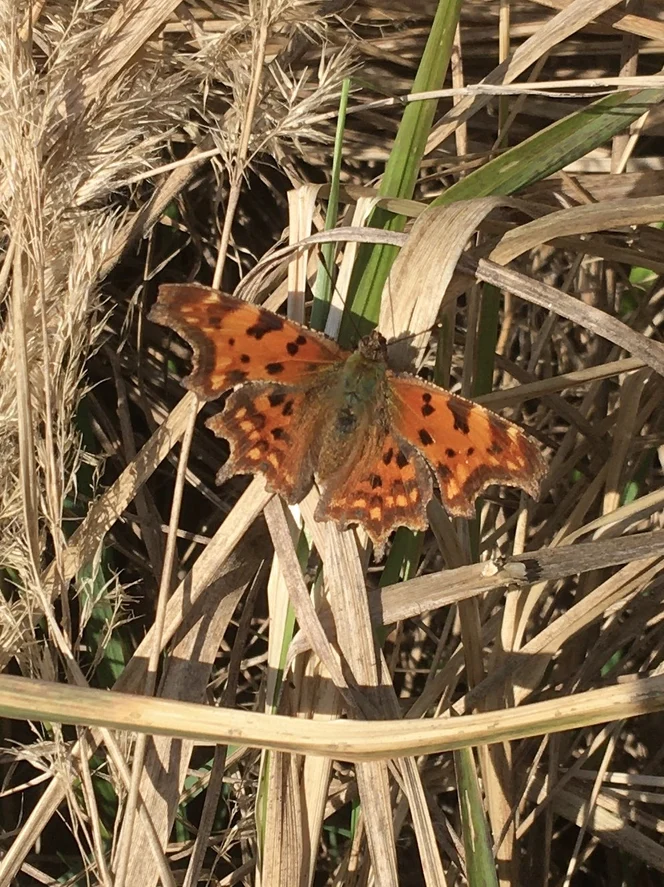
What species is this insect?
Polygonia c-album
